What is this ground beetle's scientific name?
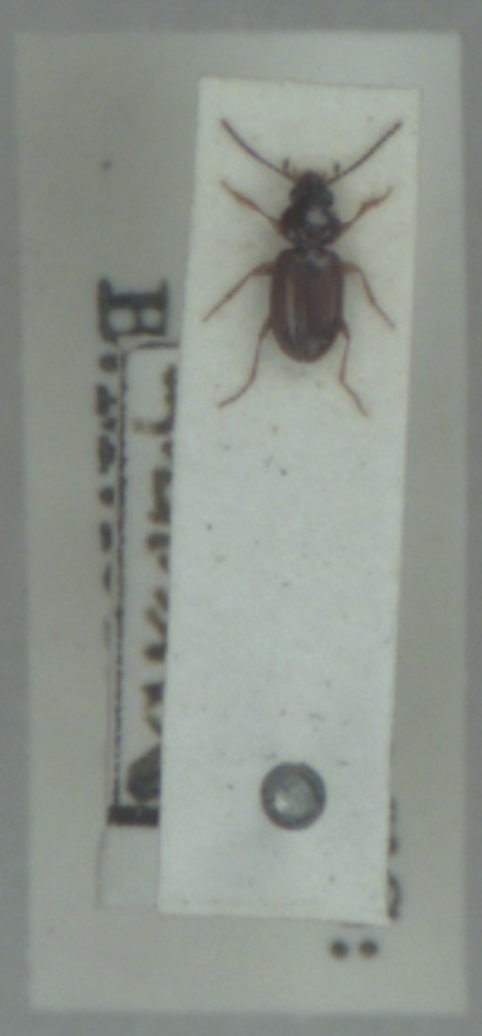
Bembidion mannerheimii
